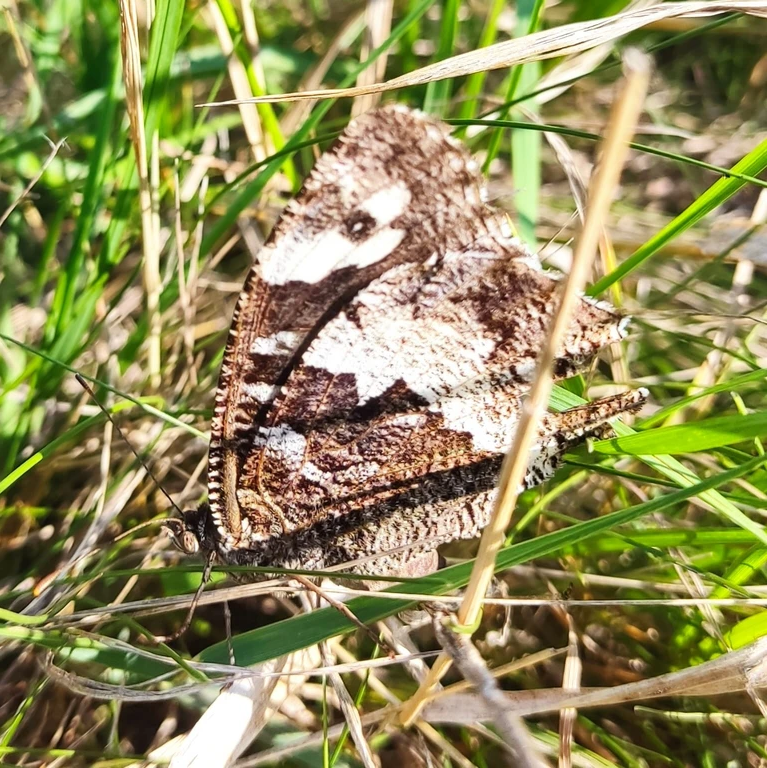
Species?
Brintesia circe
